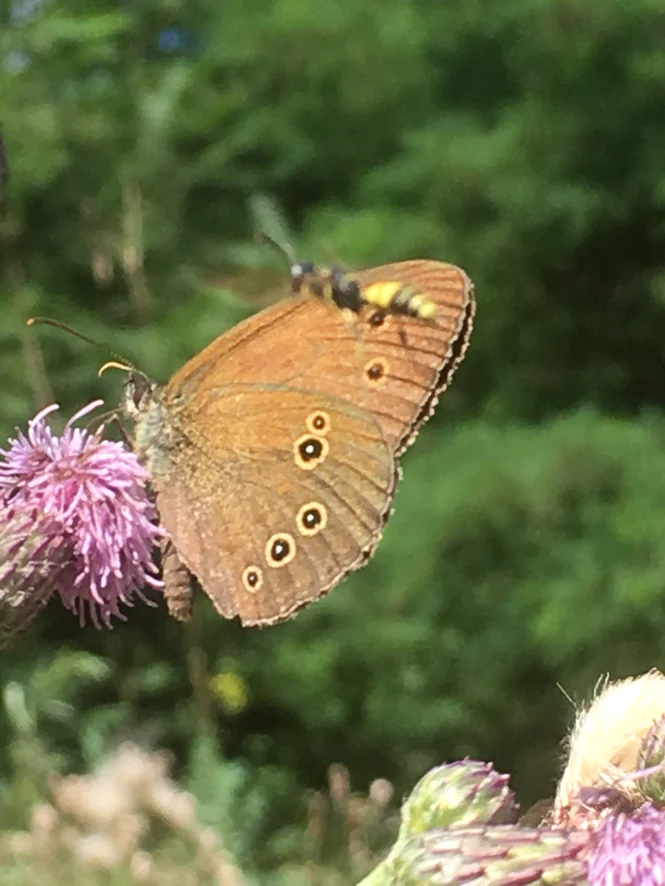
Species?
Aphantopus hyperantus
